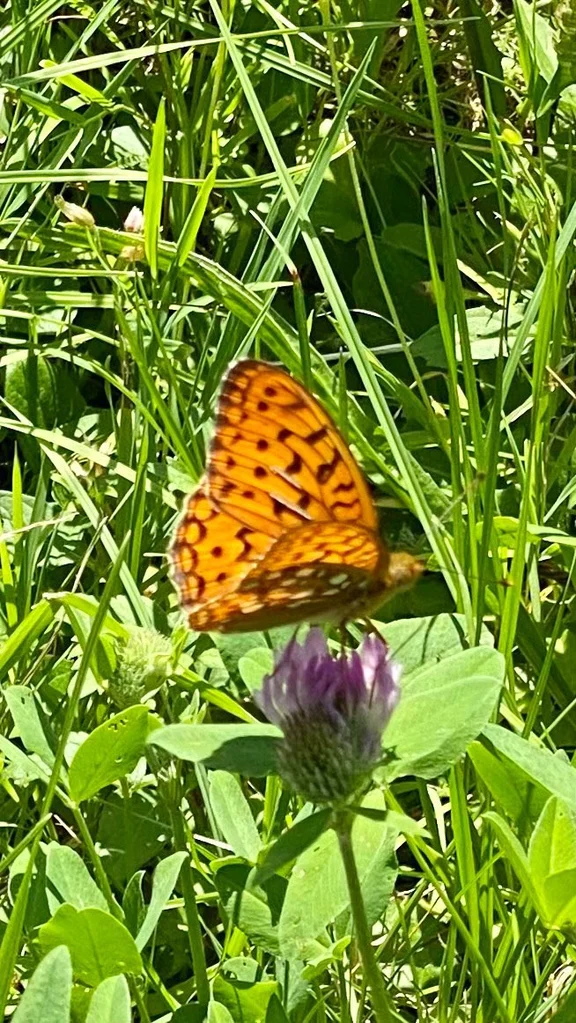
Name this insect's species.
Fabriciana adippe
